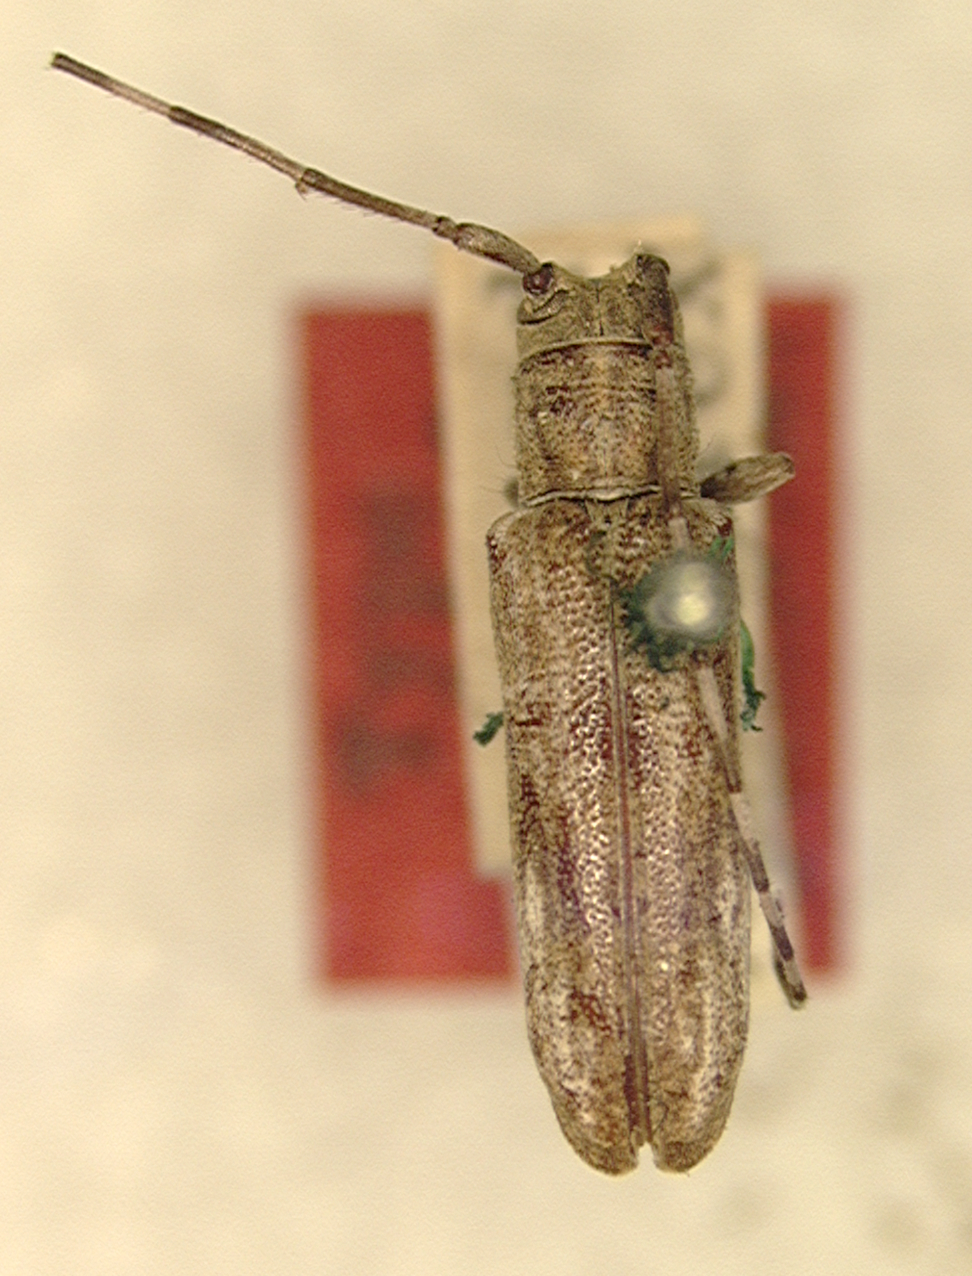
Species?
Aporataxia lineata (also Cacostola lineata)
